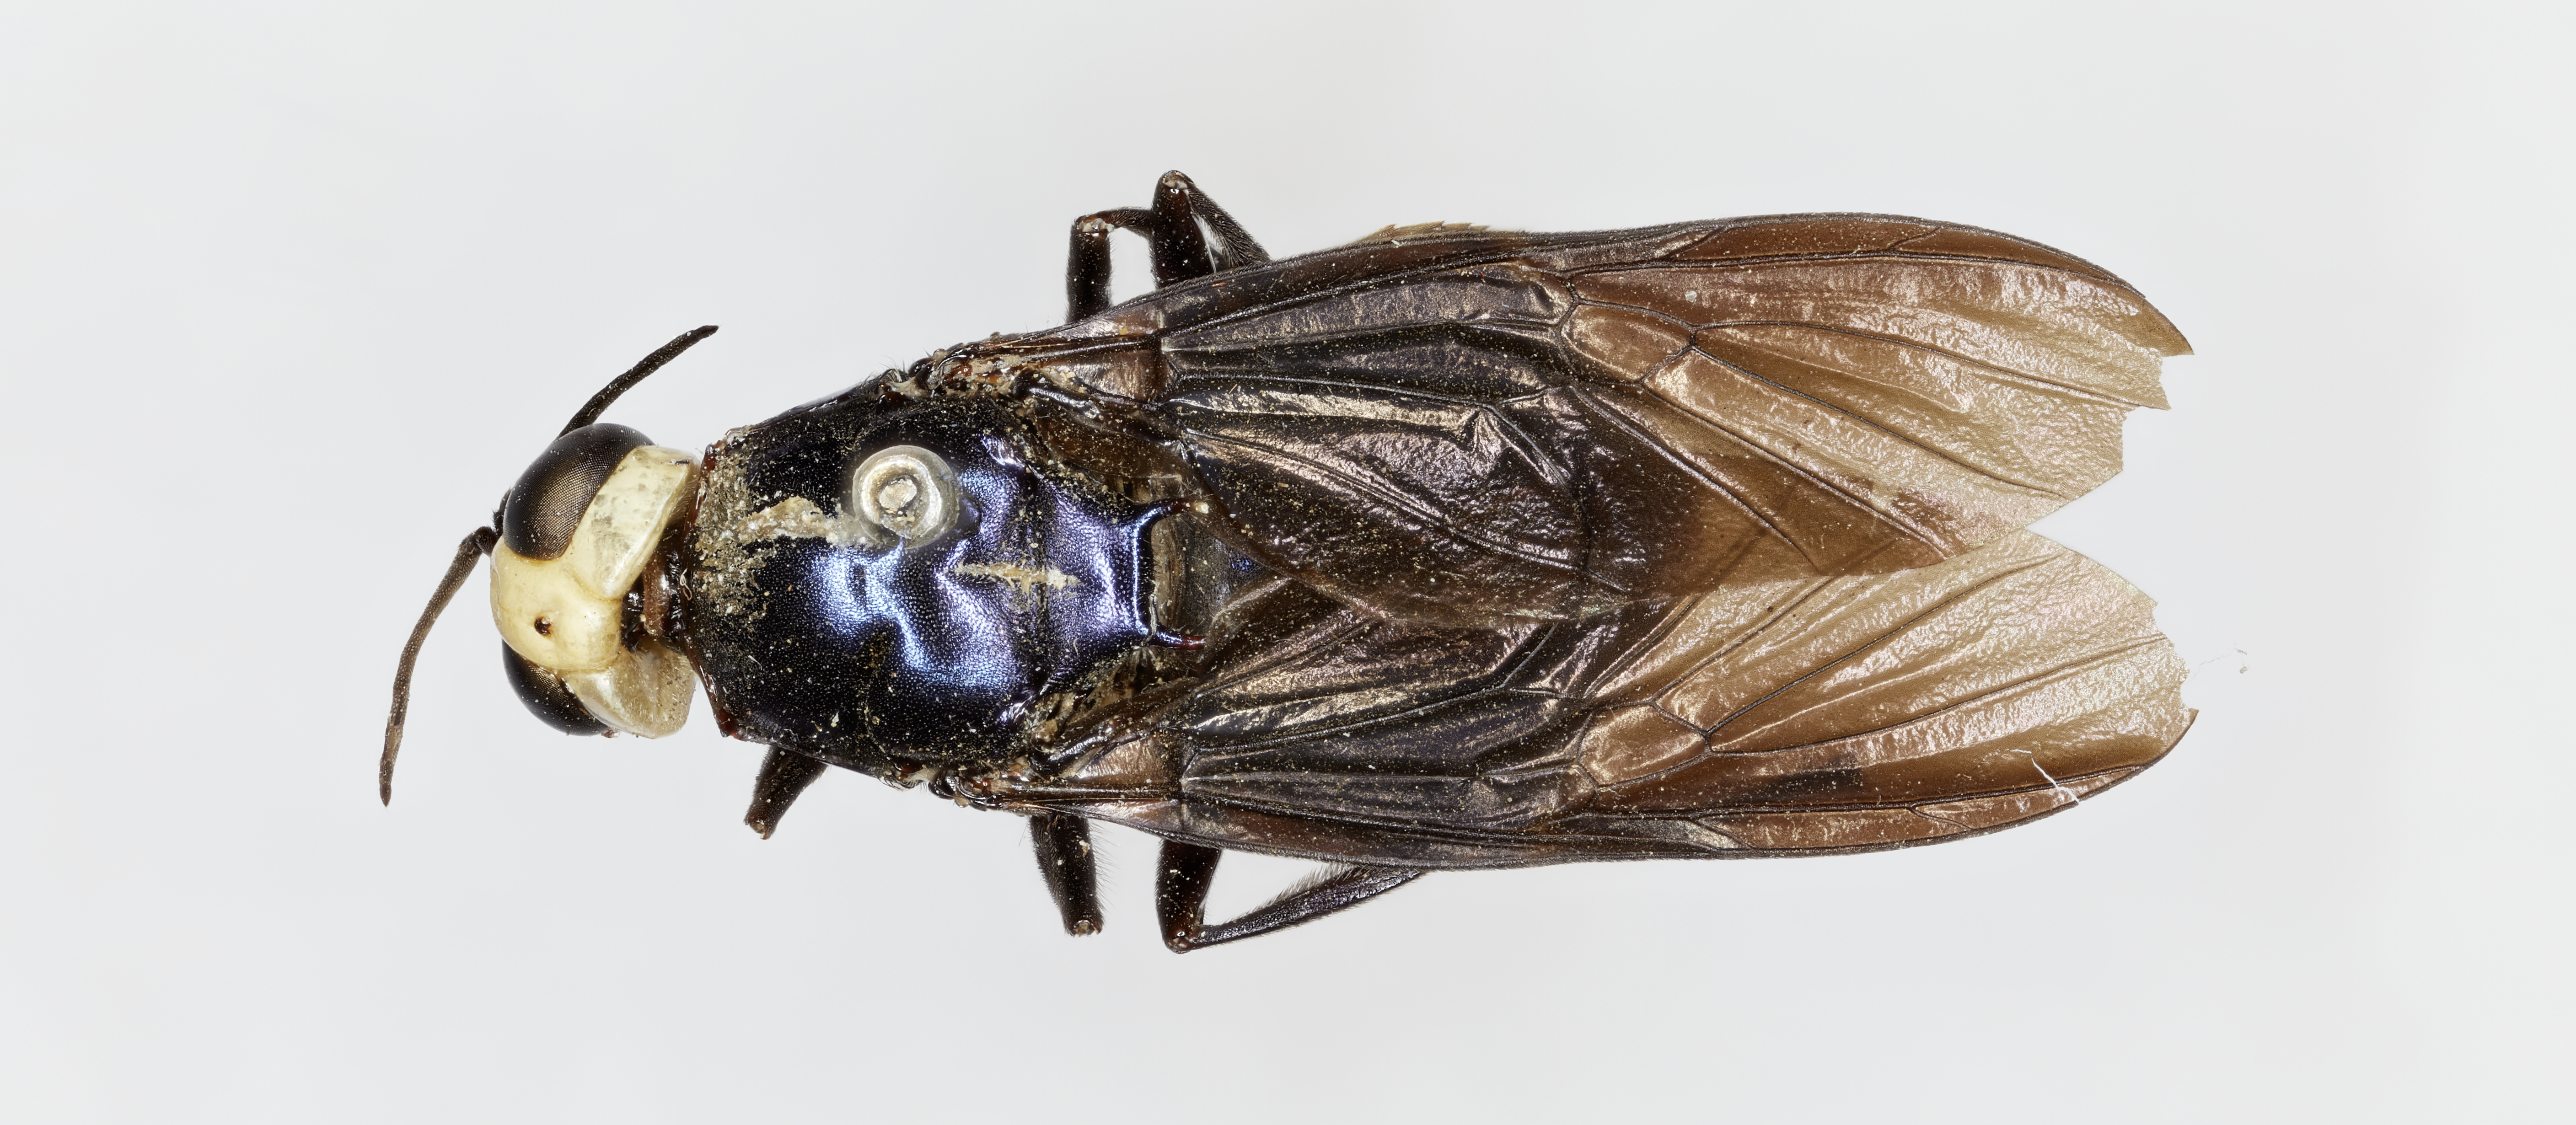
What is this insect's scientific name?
Cyphomyia planifrons
